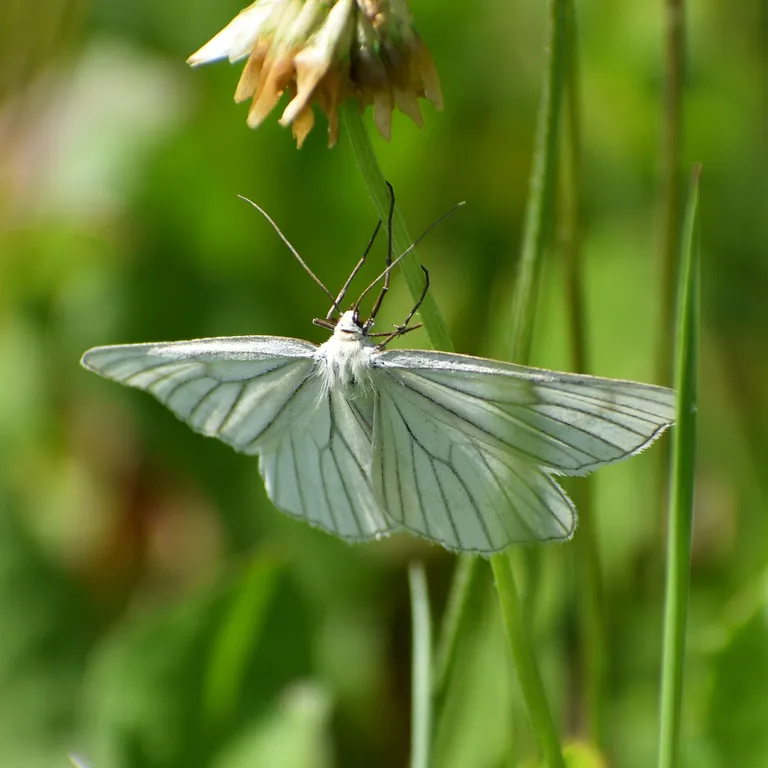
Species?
Siona lineata
